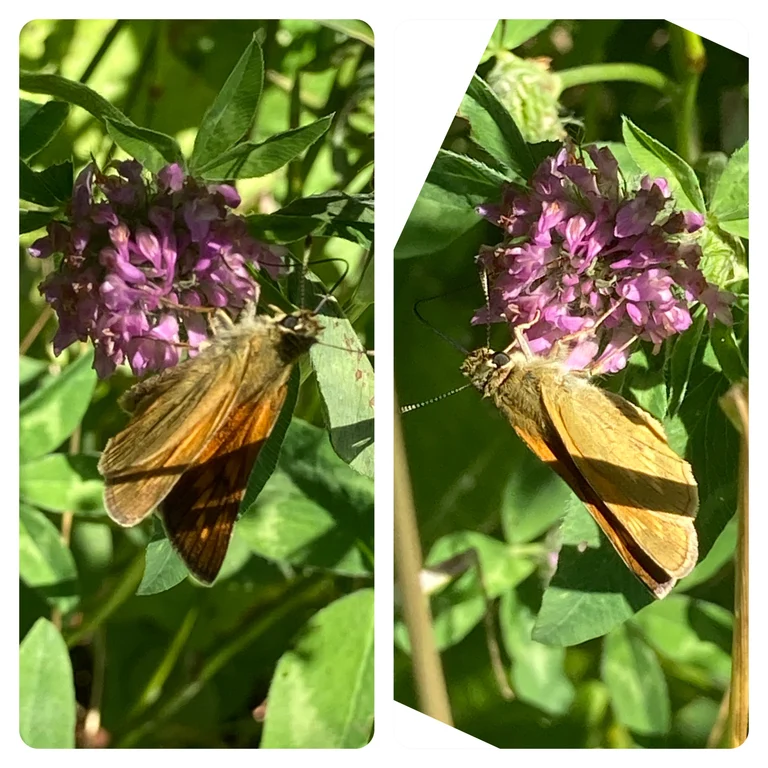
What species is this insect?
Ochlodes sylvanus (also Ochlodes venata)
